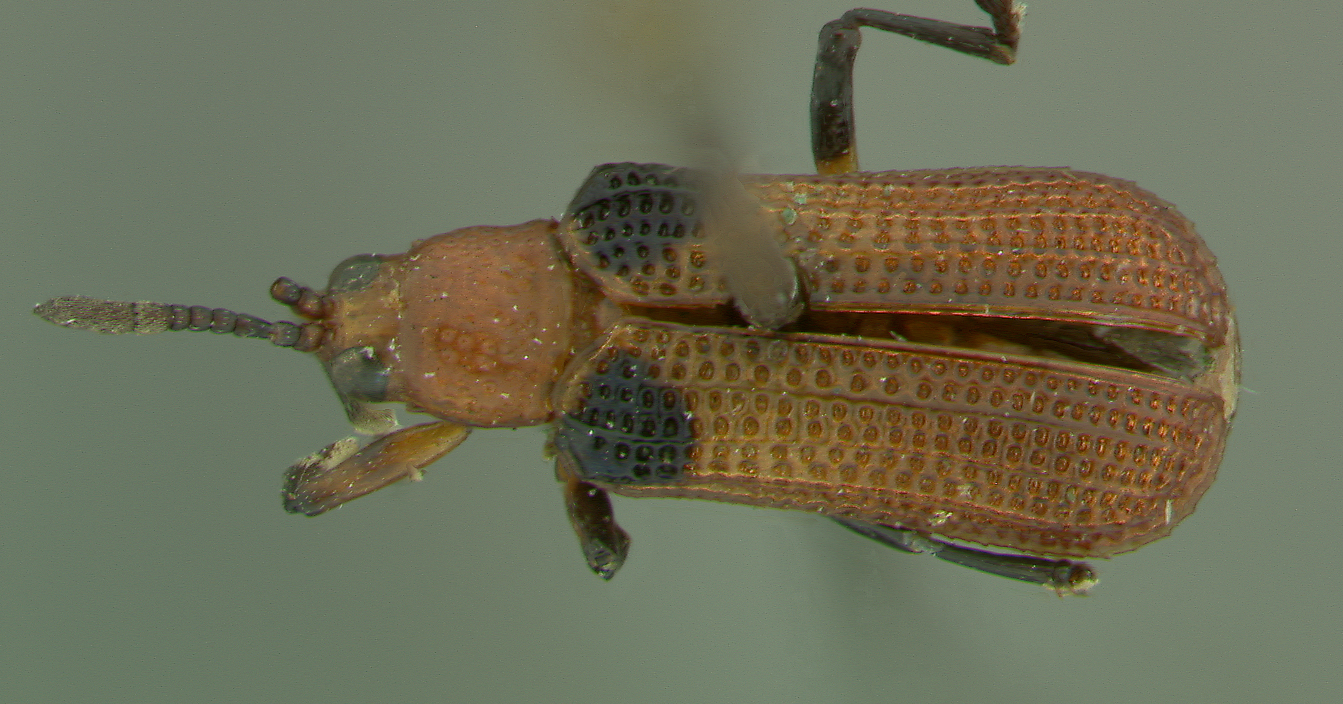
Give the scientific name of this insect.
Octhispa bimaculata
